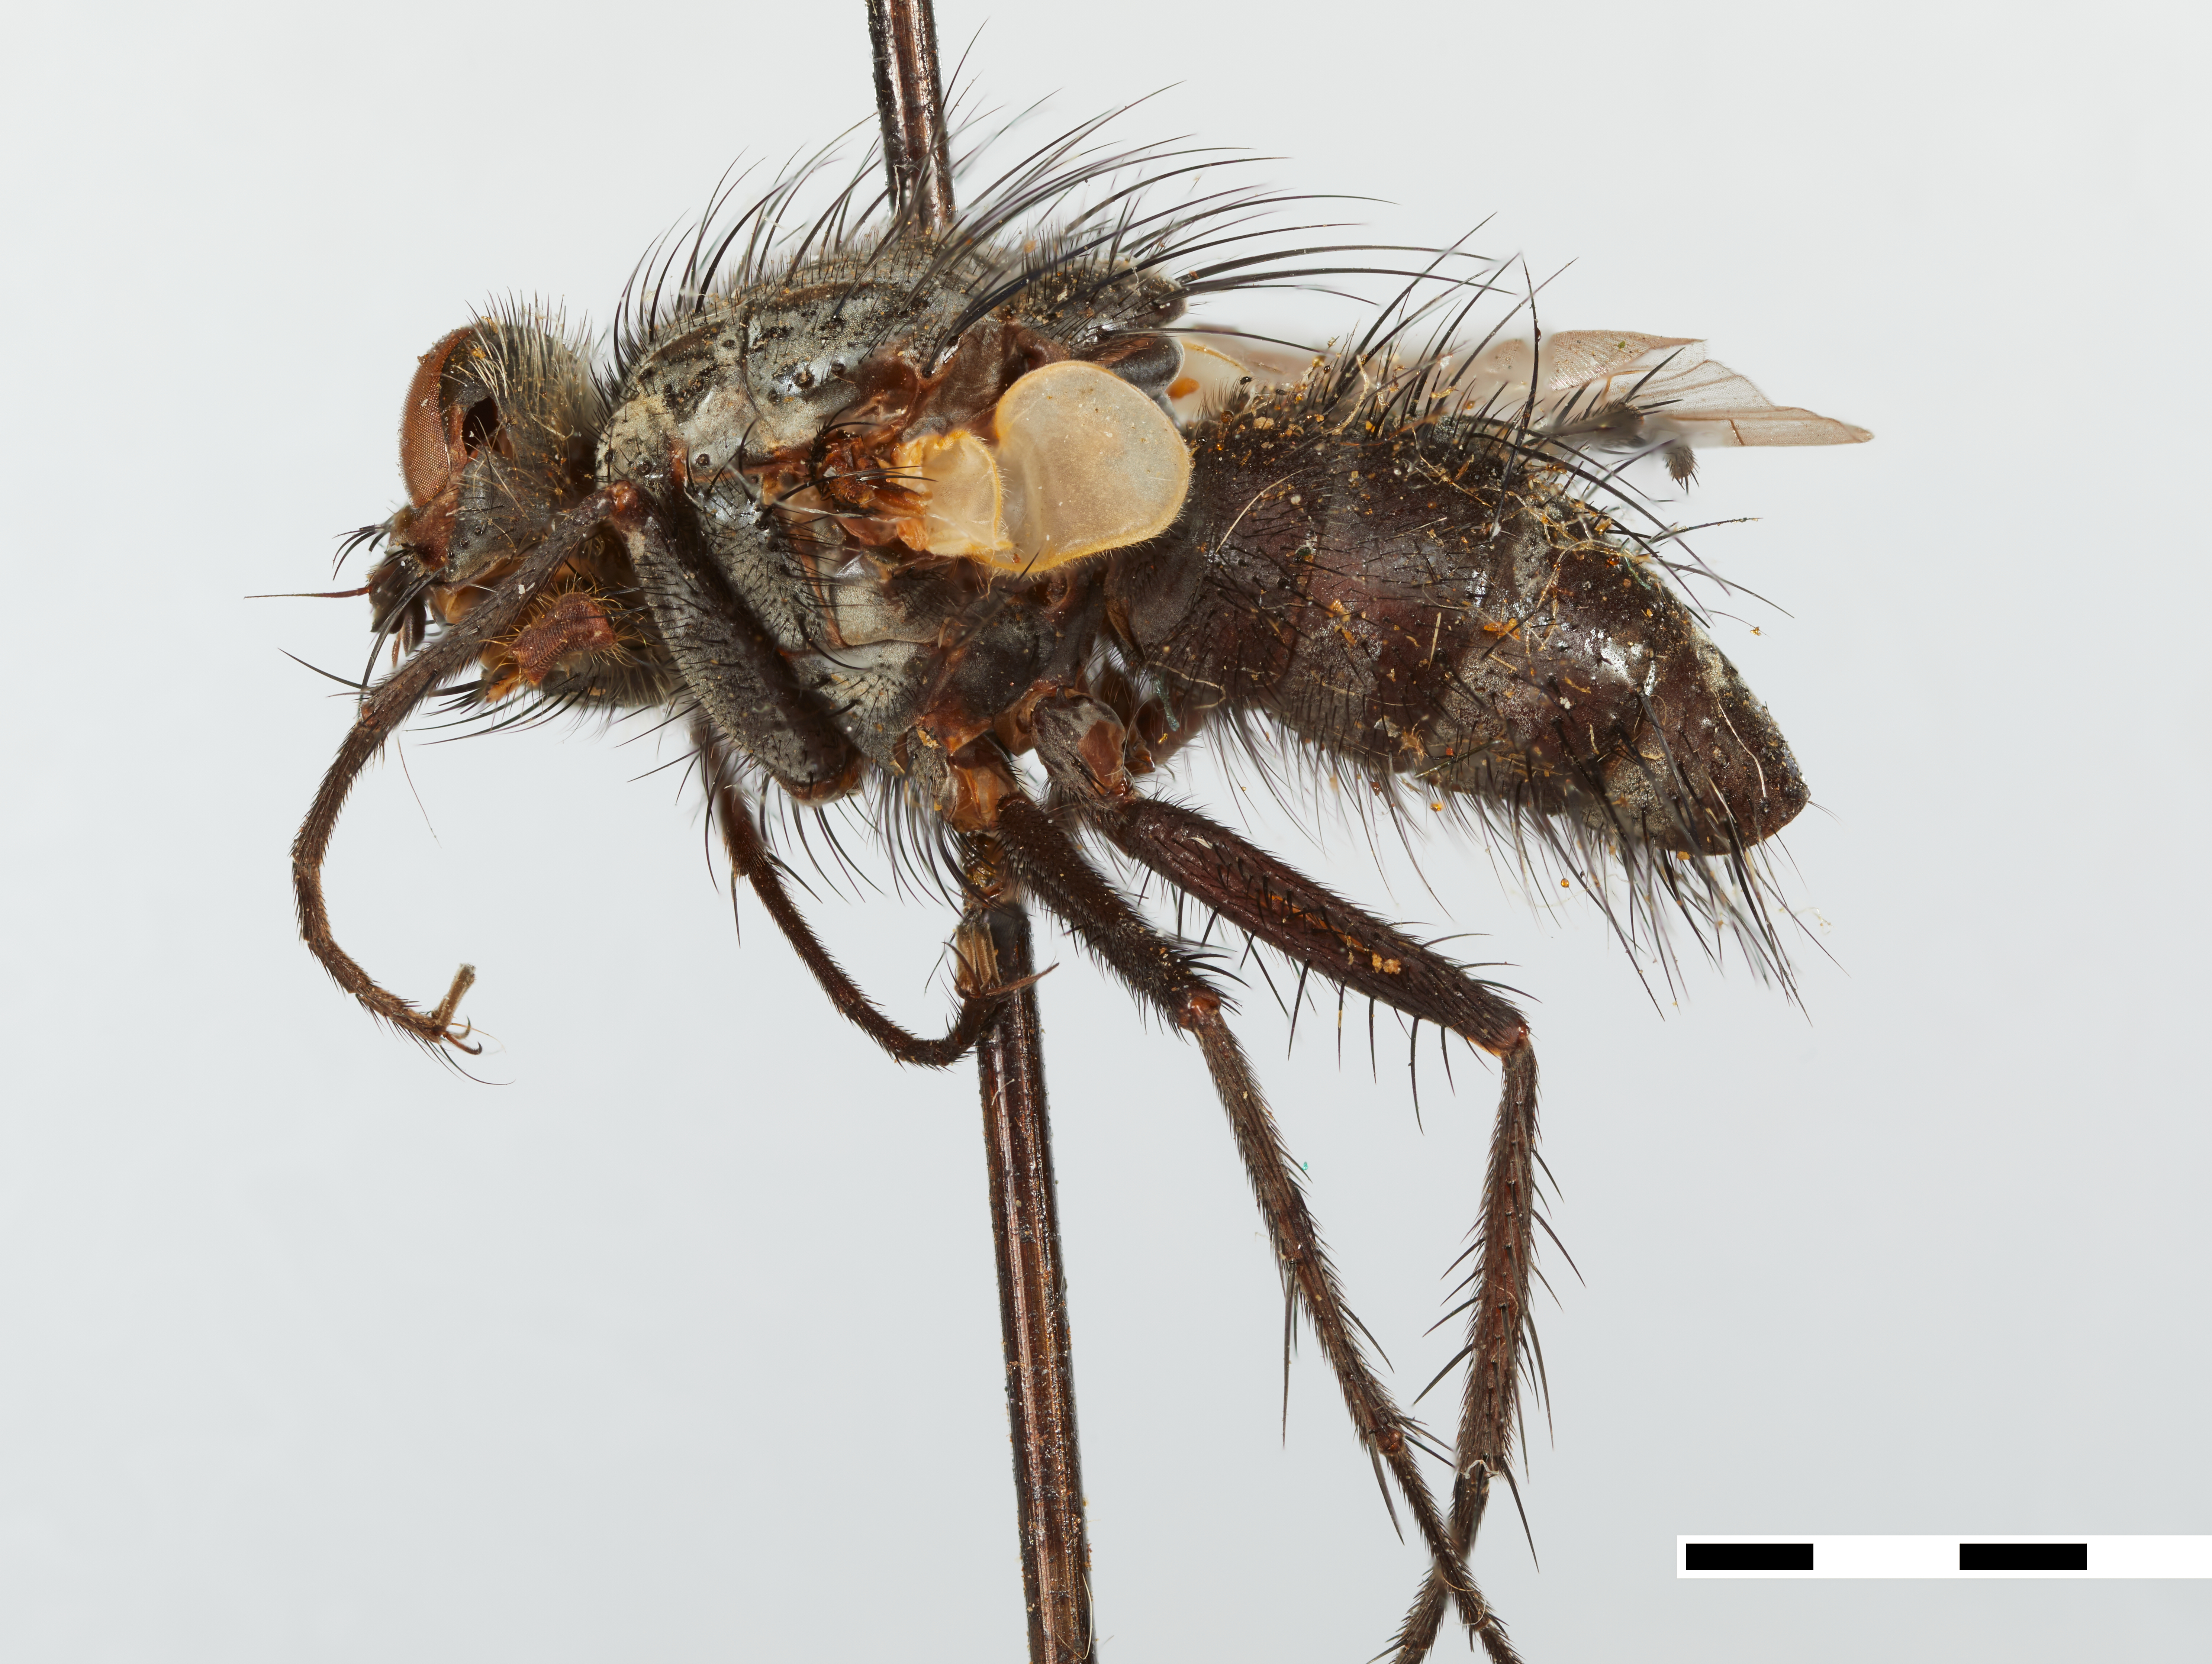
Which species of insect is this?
Paradexodes aurifrons
